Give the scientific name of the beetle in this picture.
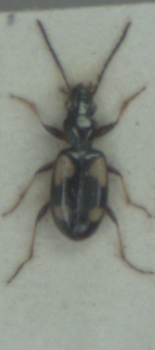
Bembidion illigeri
